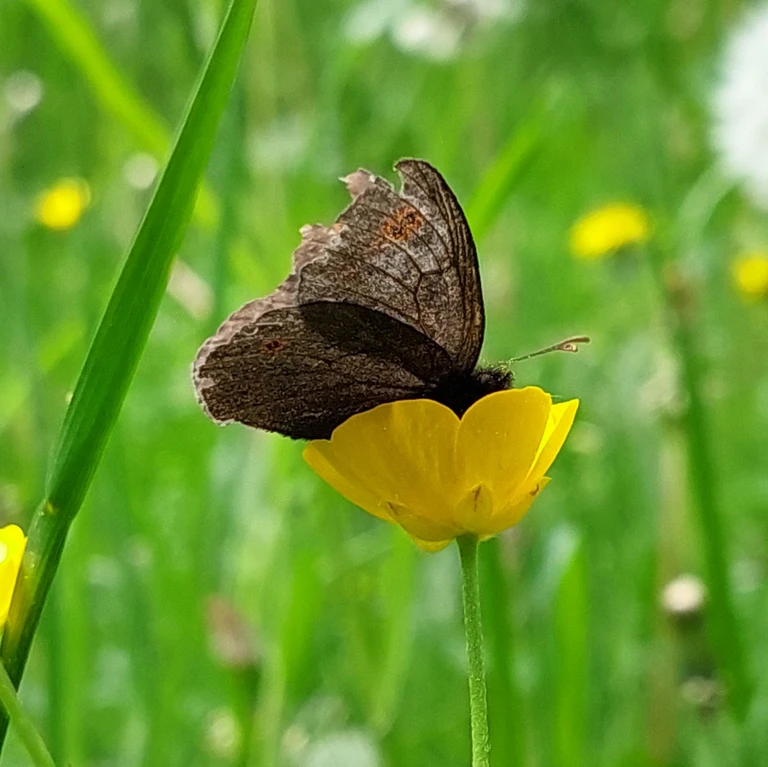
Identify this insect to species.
Erebia medusa
